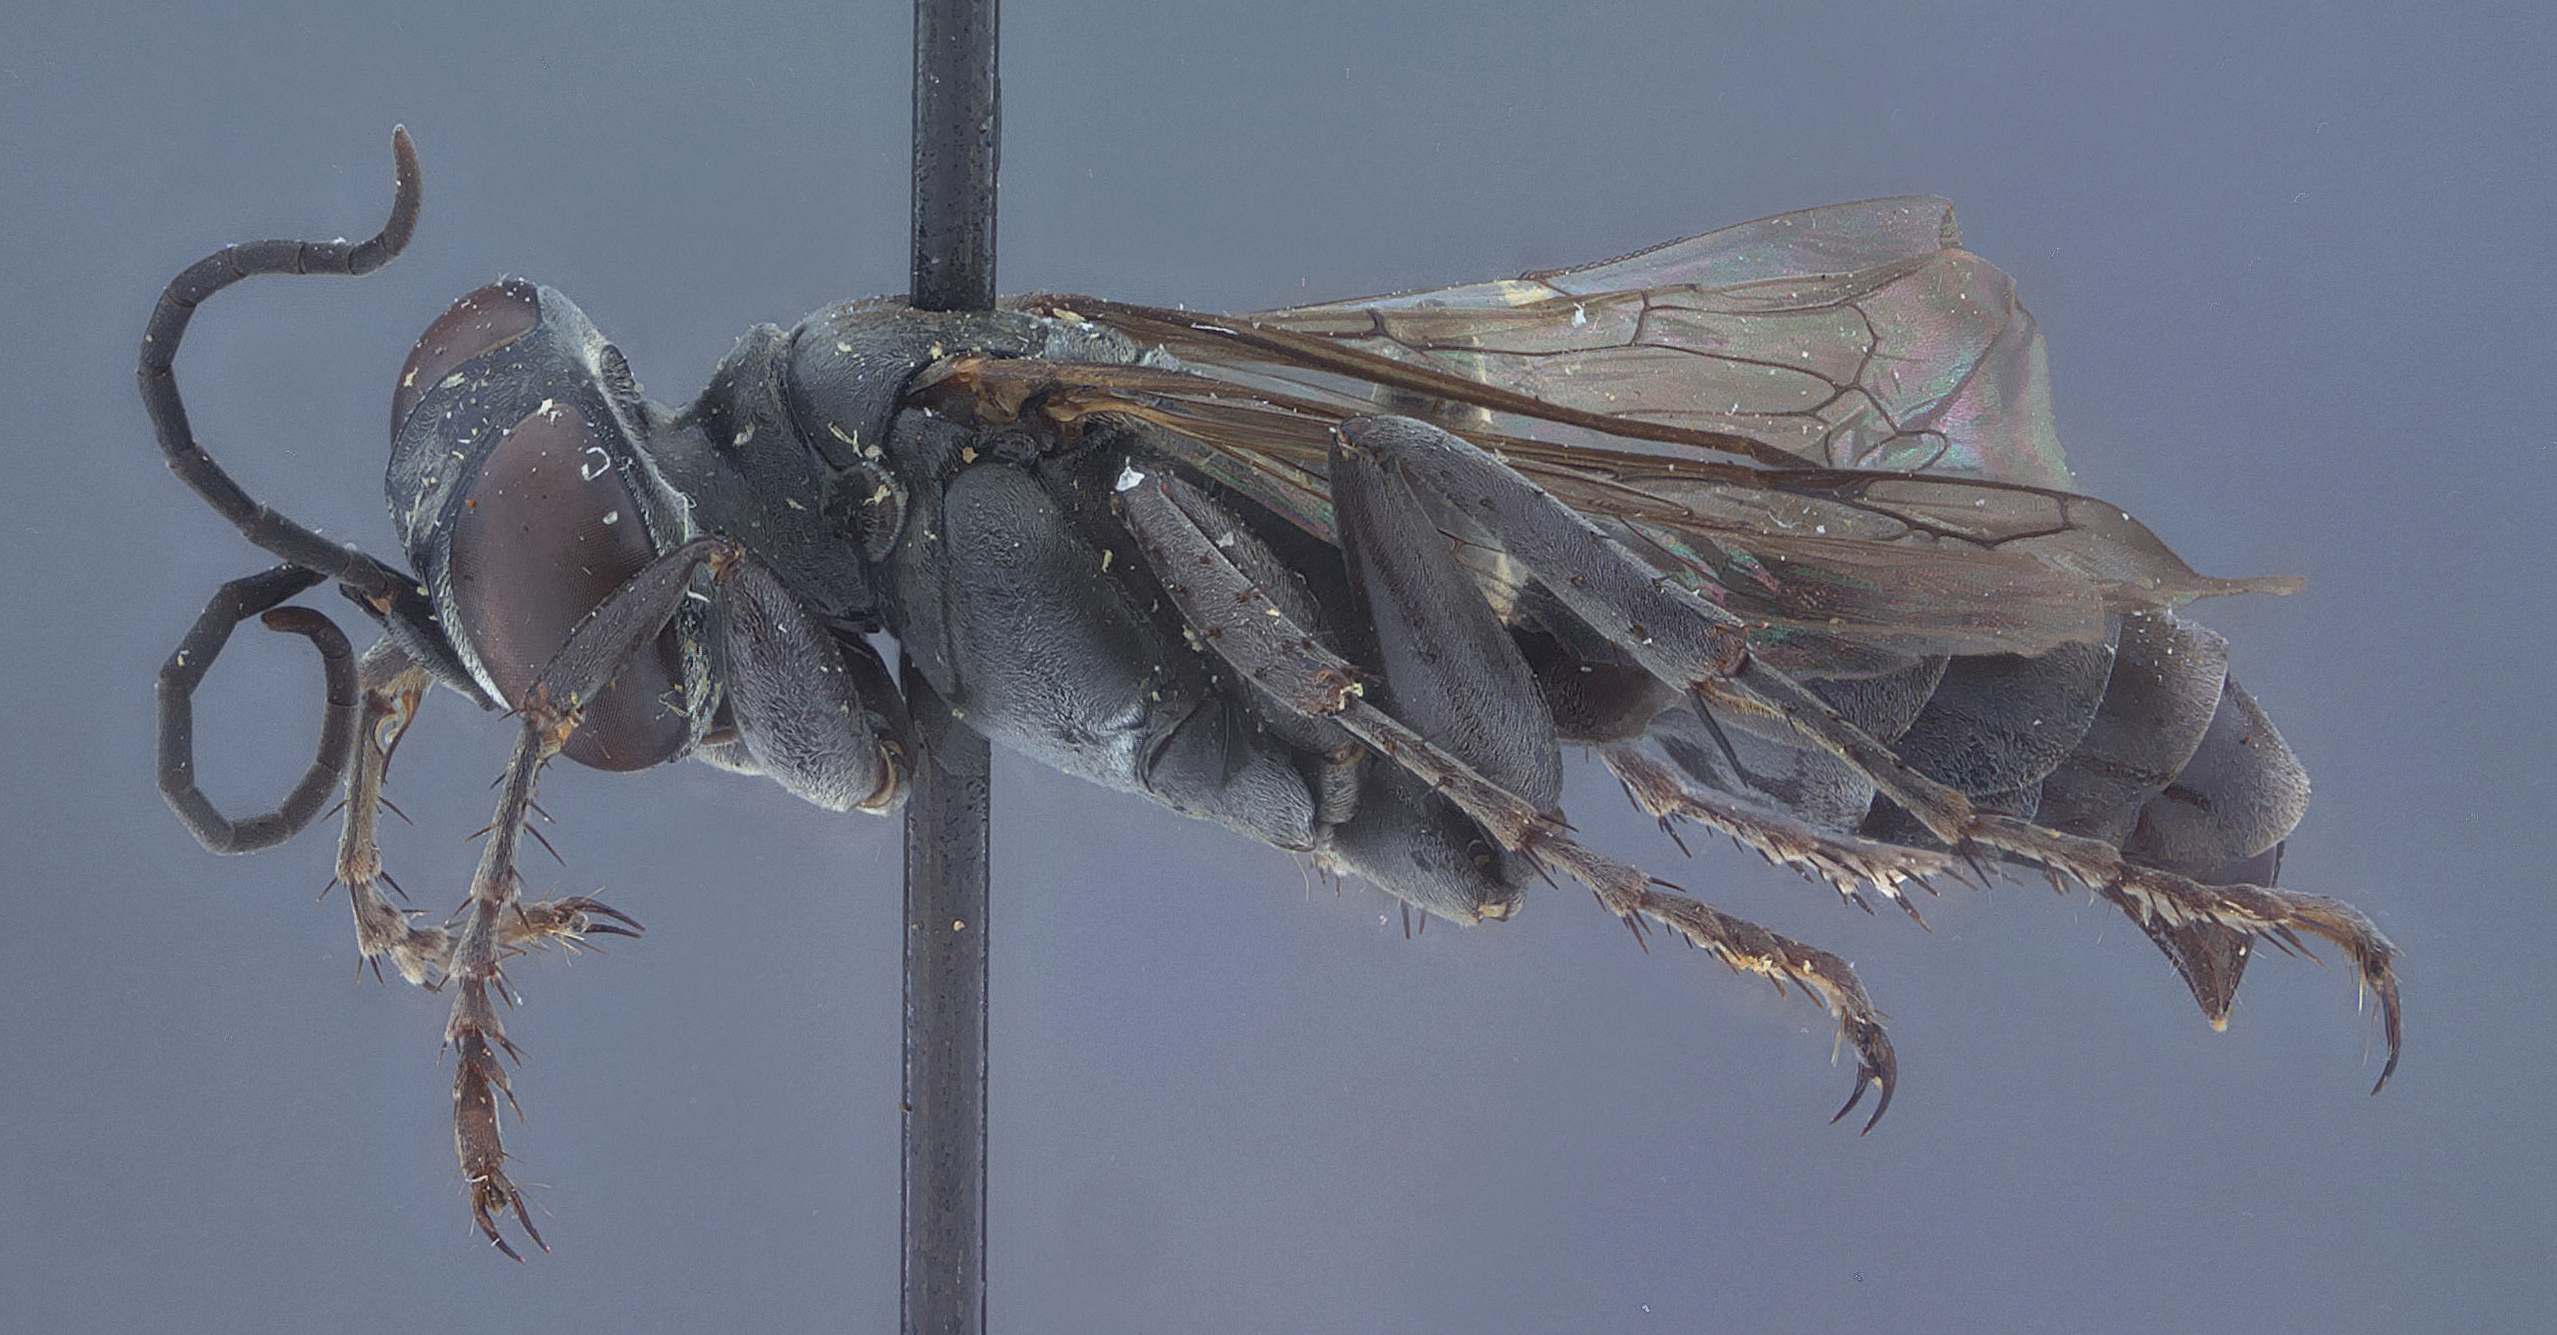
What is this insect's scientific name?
Cratolarra pitamawa
